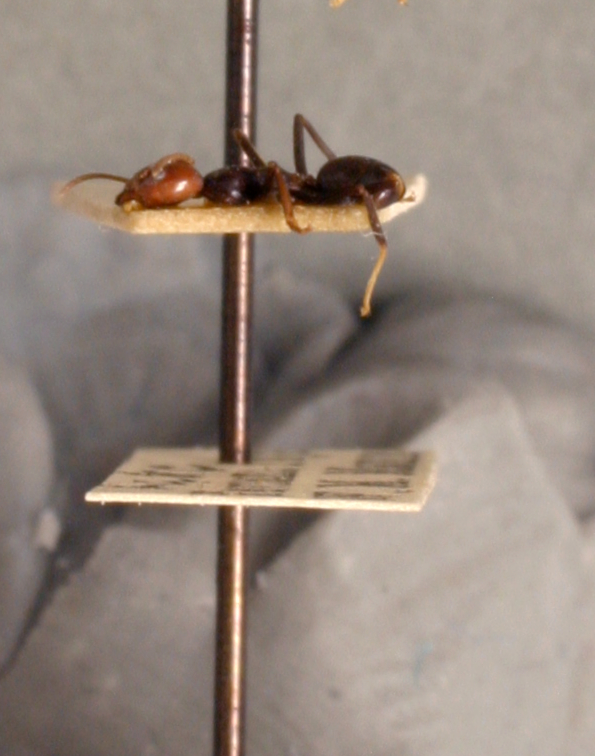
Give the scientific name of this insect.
Iridomyrmex nagasau
